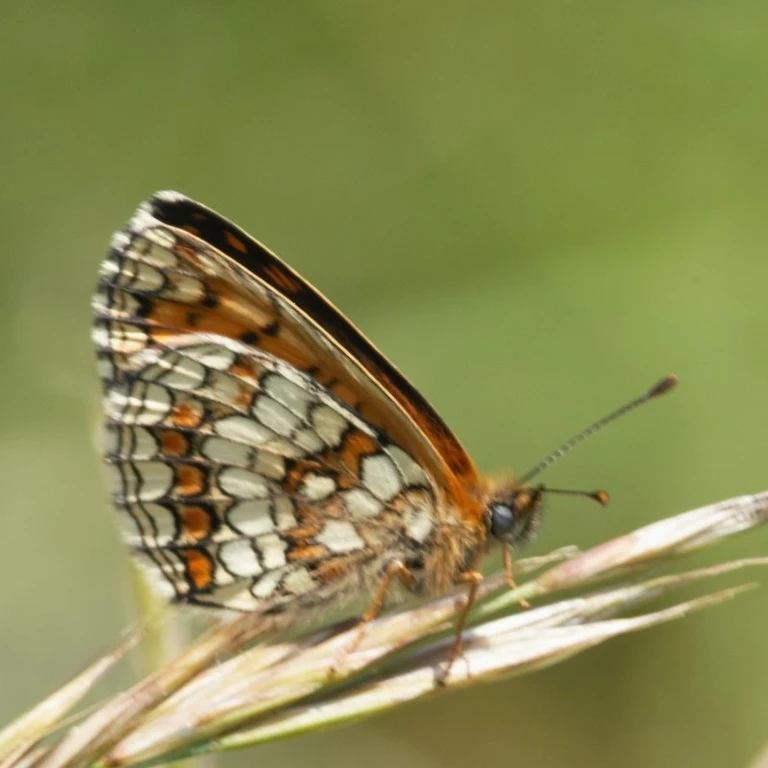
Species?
Melitaea athalia
